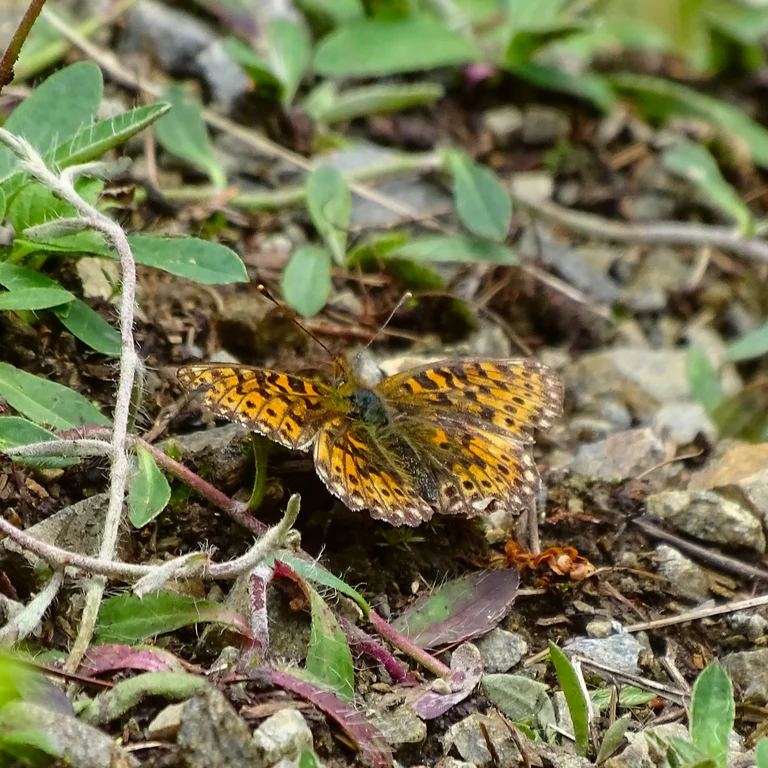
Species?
Boloria dia
